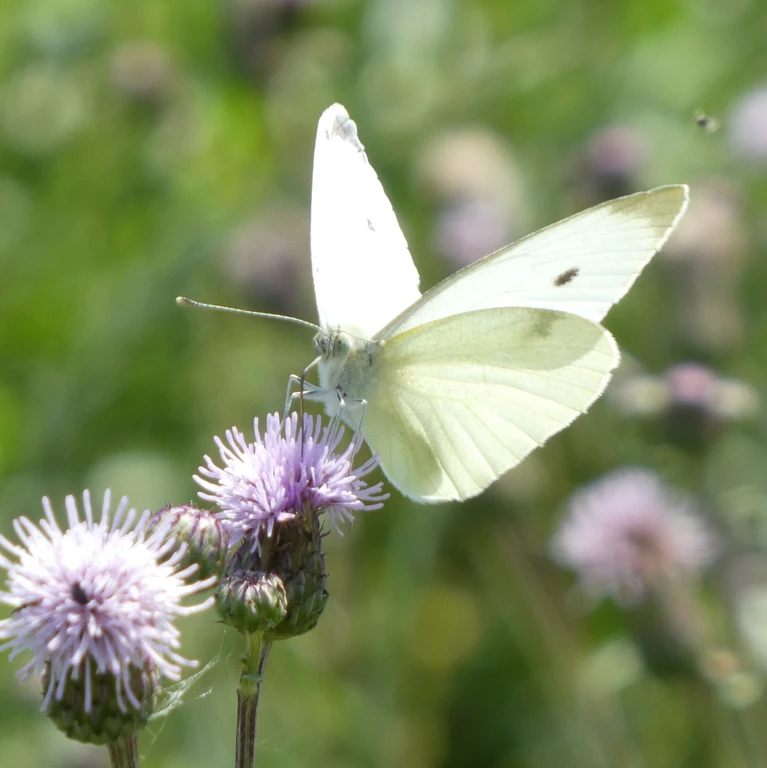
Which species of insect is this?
Pieris rapae
